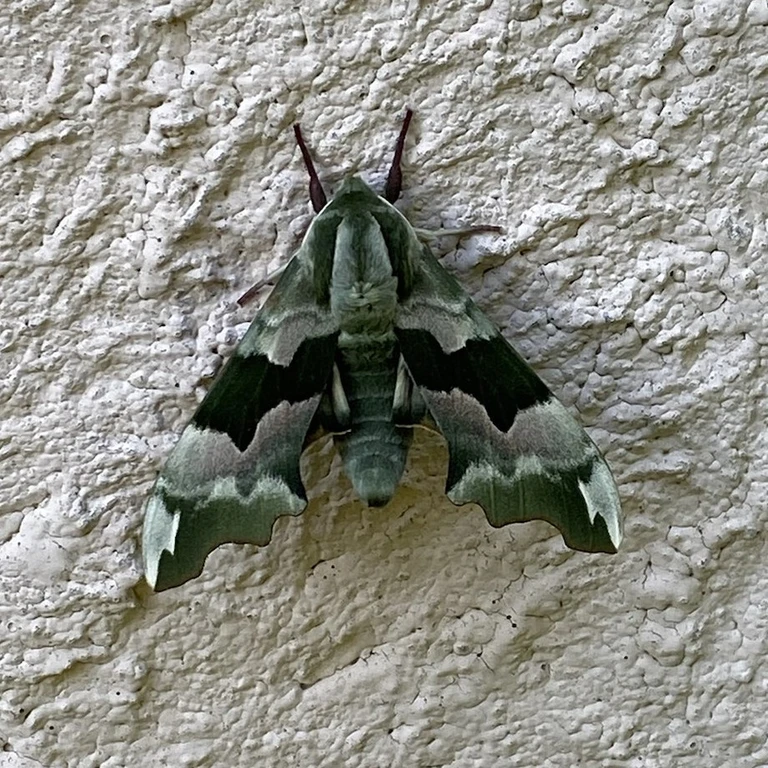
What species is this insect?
Mimas tiliae
